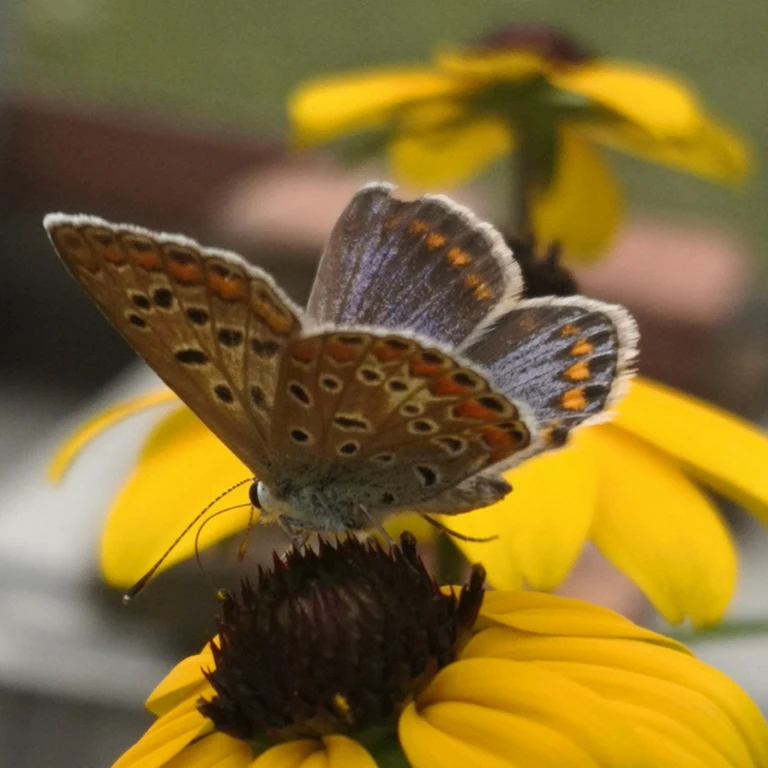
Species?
Polyommatus icarus
